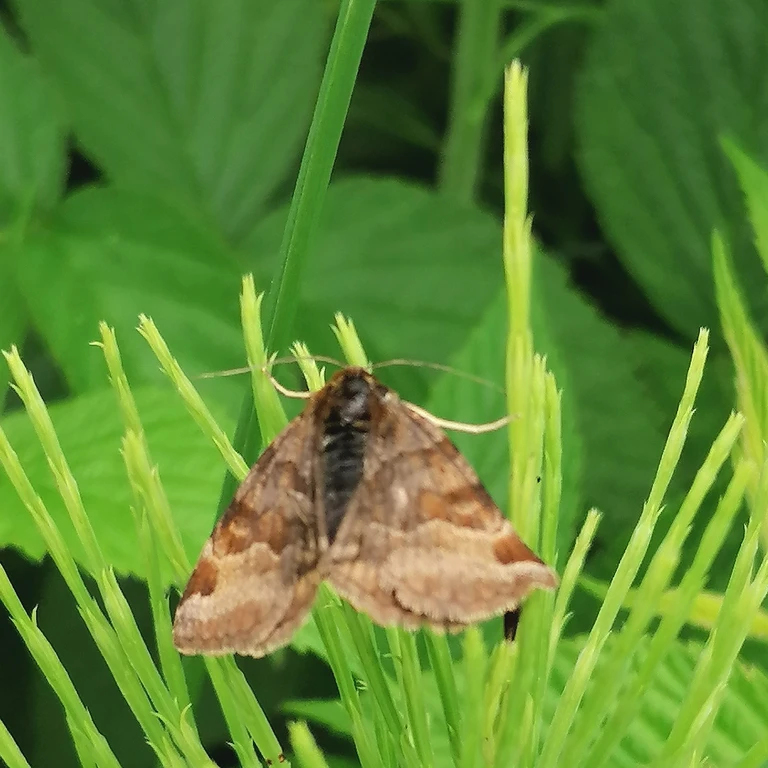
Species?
Euclidia glyphica
